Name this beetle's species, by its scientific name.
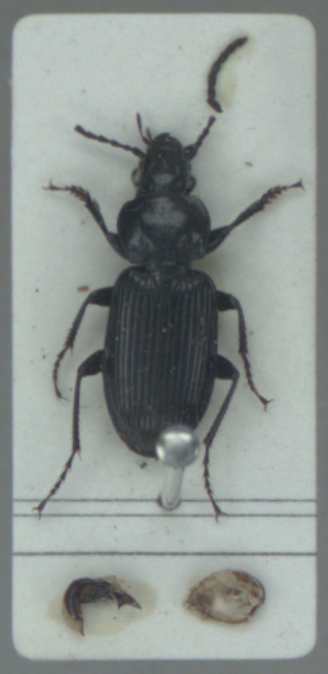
Pterostichus nigrita
